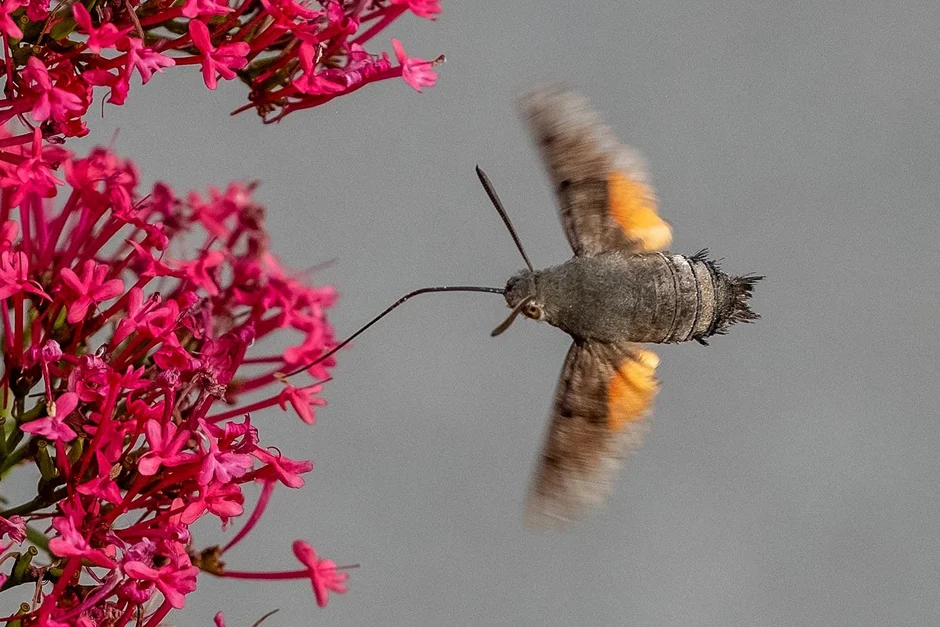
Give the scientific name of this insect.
Macroglossum stellatarum
